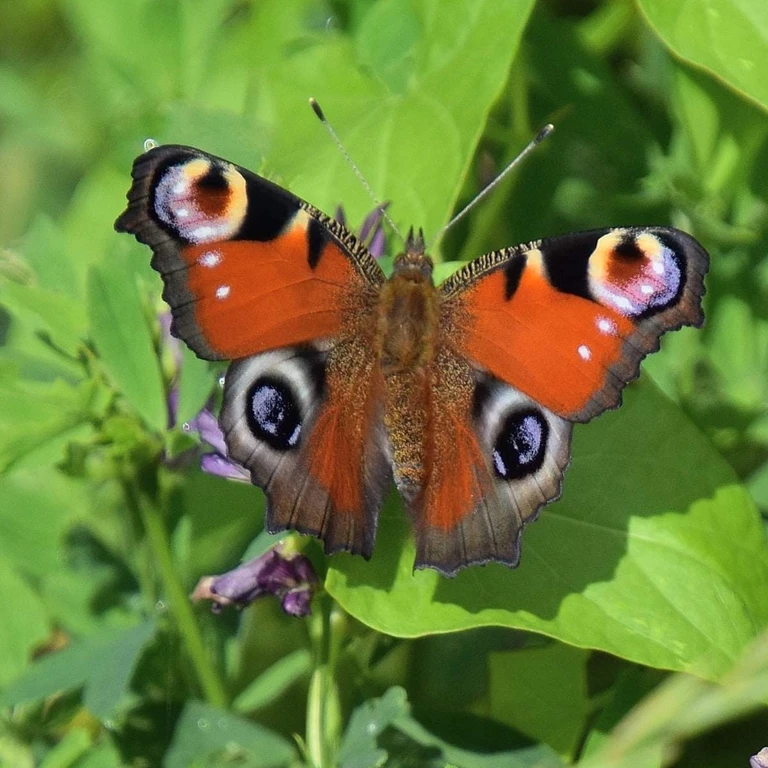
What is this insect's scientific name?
Aglais io
